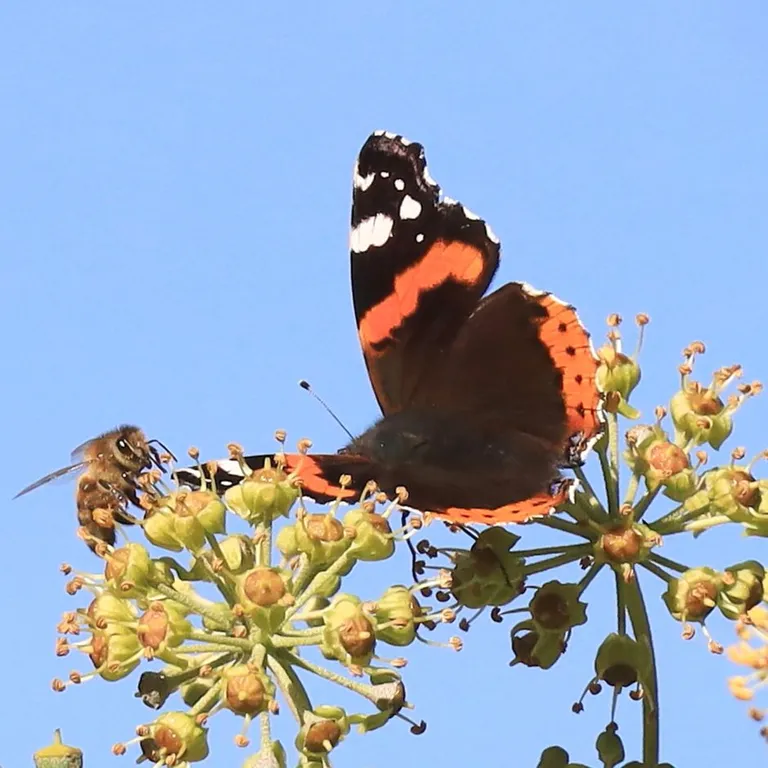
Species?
Vanessa atalanta
